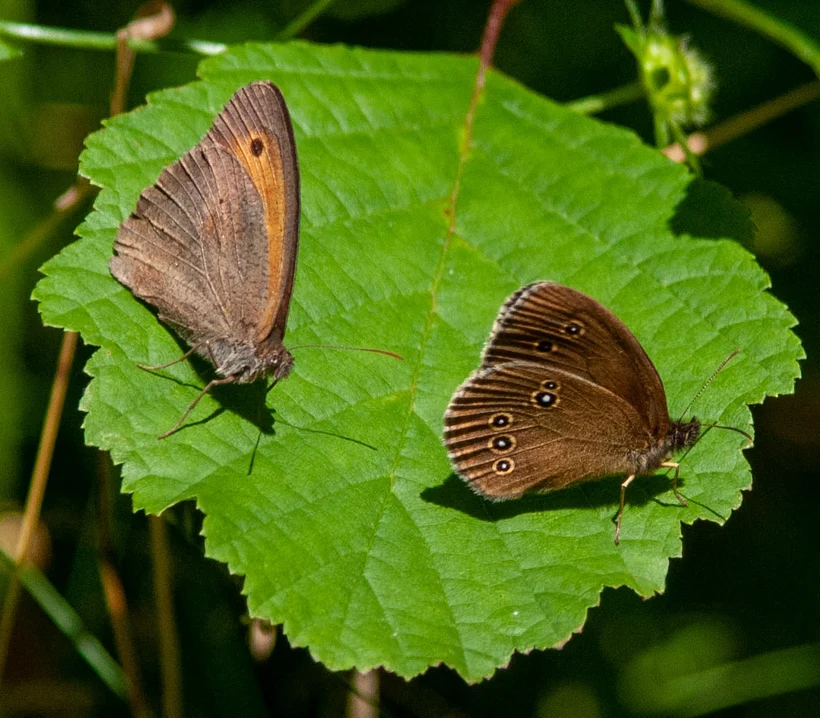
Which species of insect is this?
Aphantopus hyperantus
